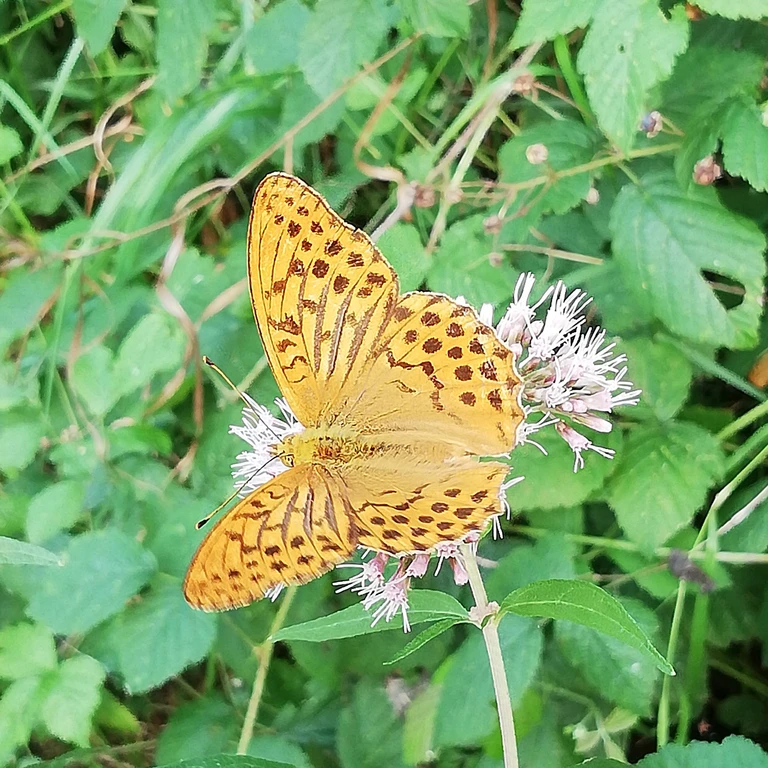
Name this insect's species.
Argynnis paphia
